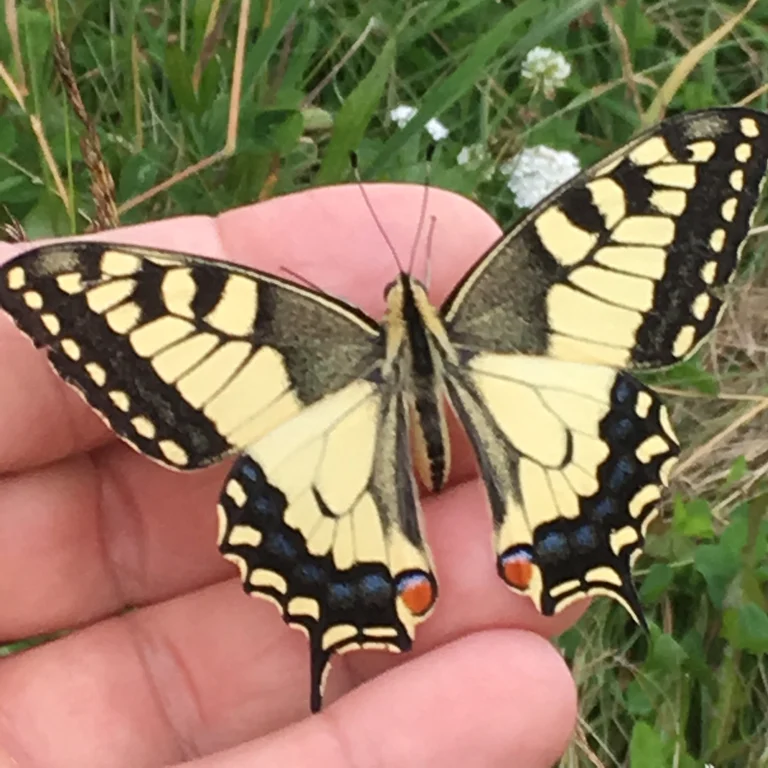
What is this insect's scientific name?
Papilio machaon
